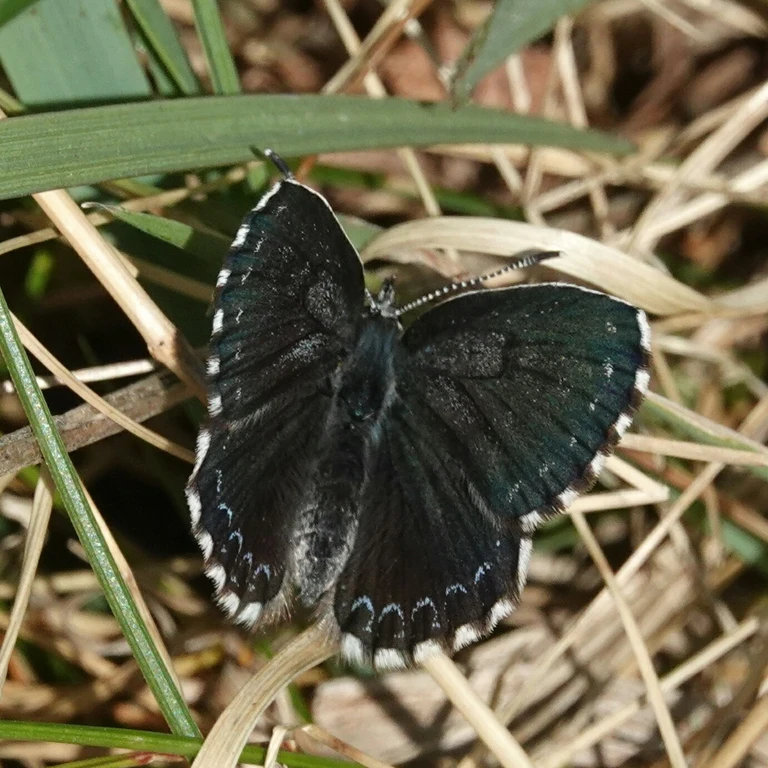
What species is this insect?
Scolitantides orion
